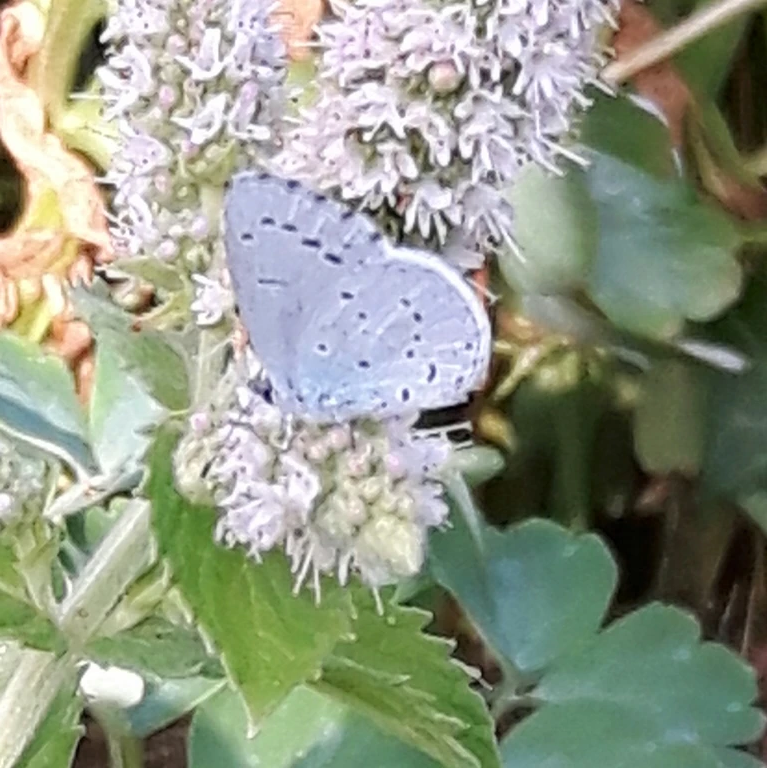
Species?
Celastrina argiolus
